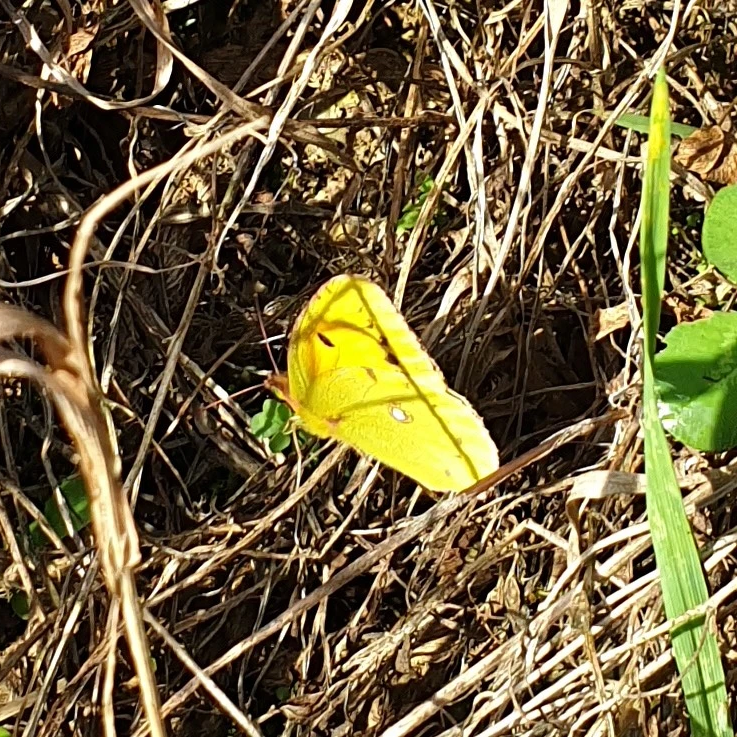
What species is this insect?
Colias croceus
